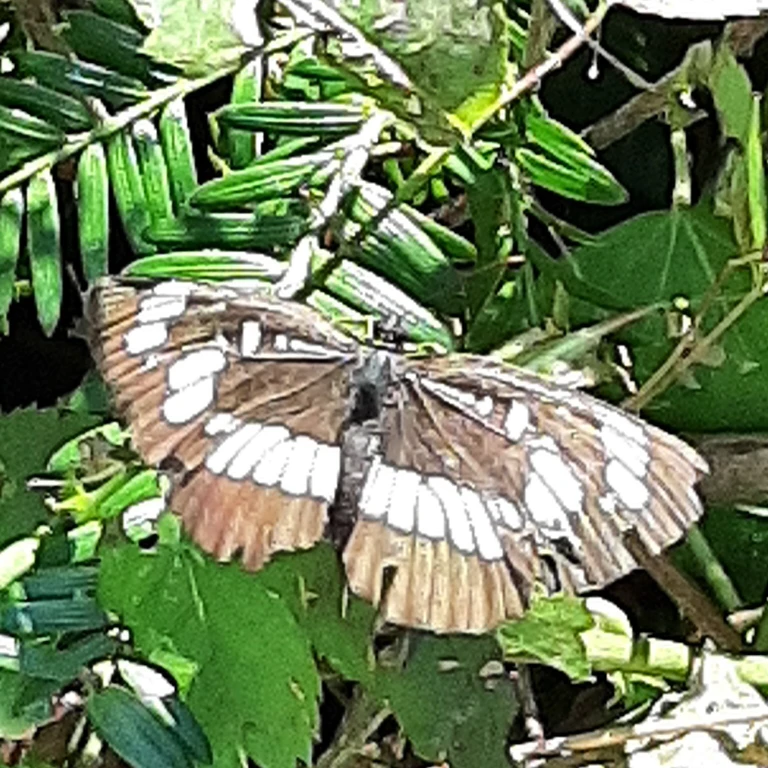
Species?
Neptis rivularis
